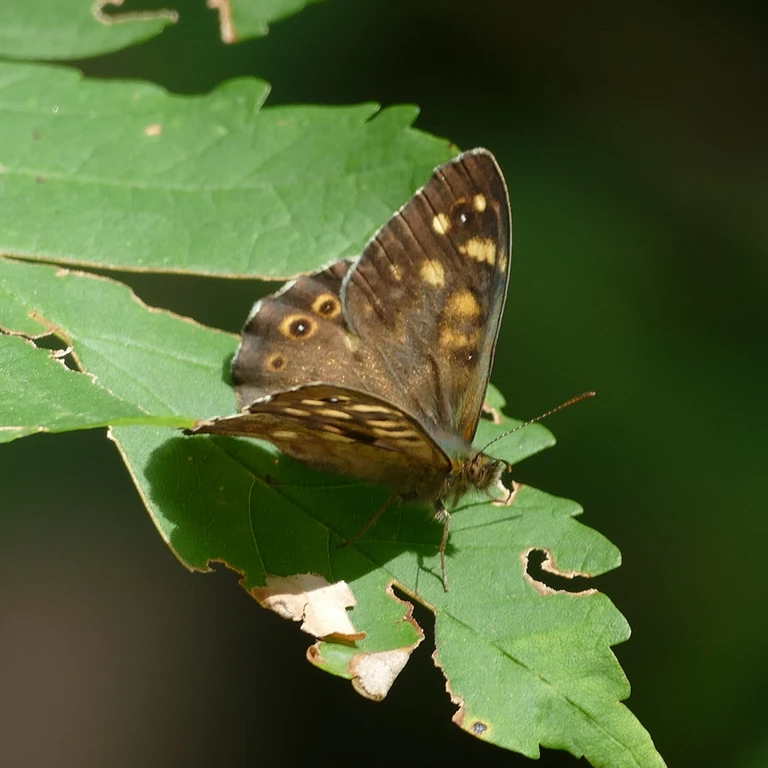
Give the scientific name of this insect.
Pararge aegeria
